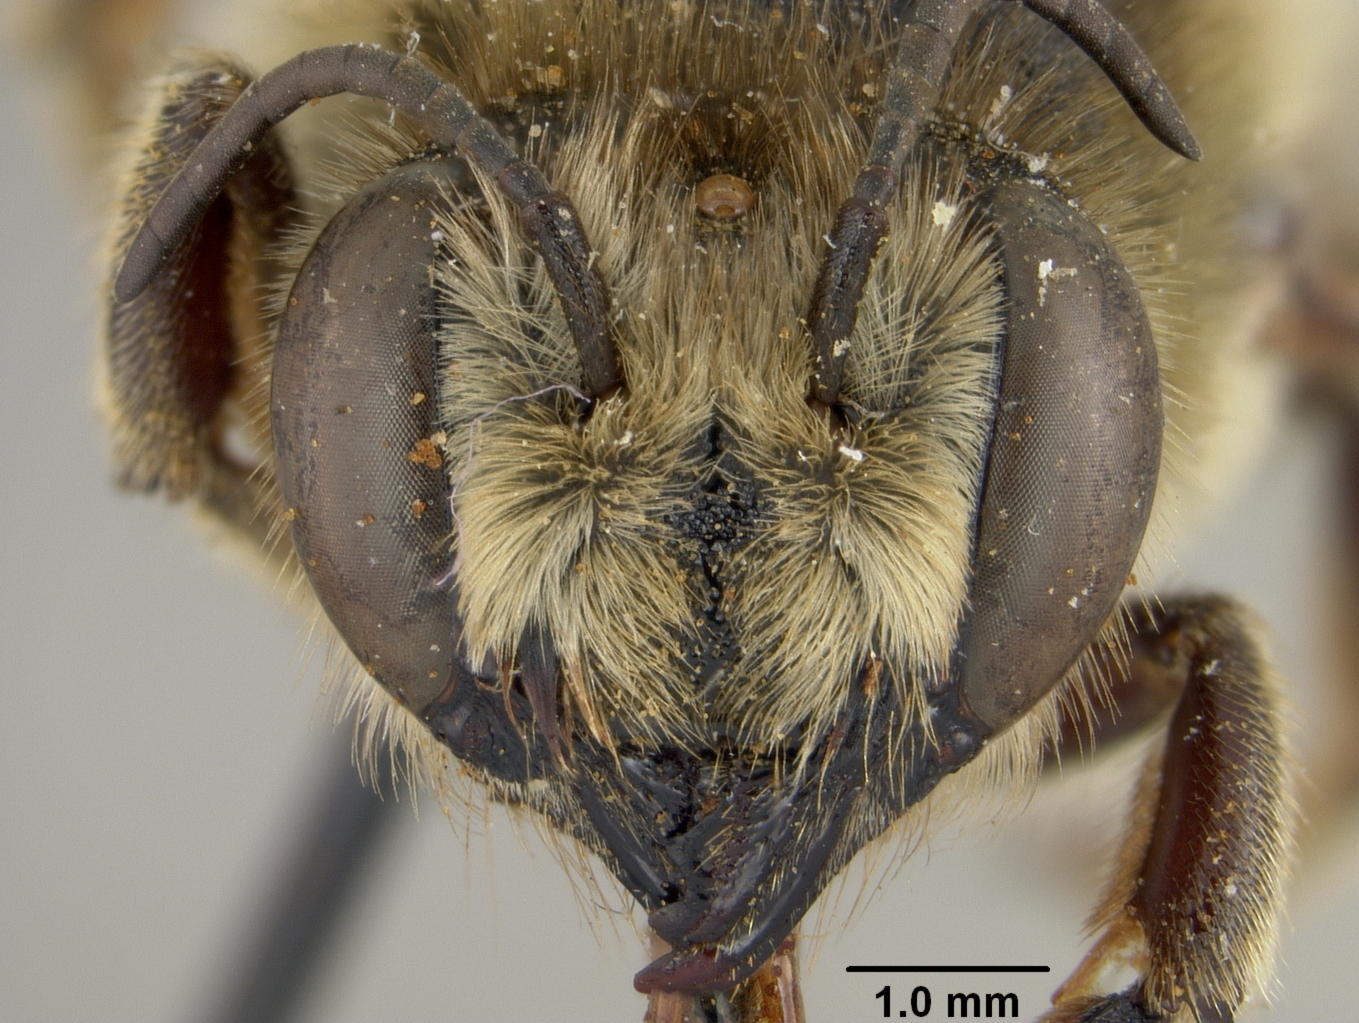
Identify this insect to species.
Megachile kashgarensis
